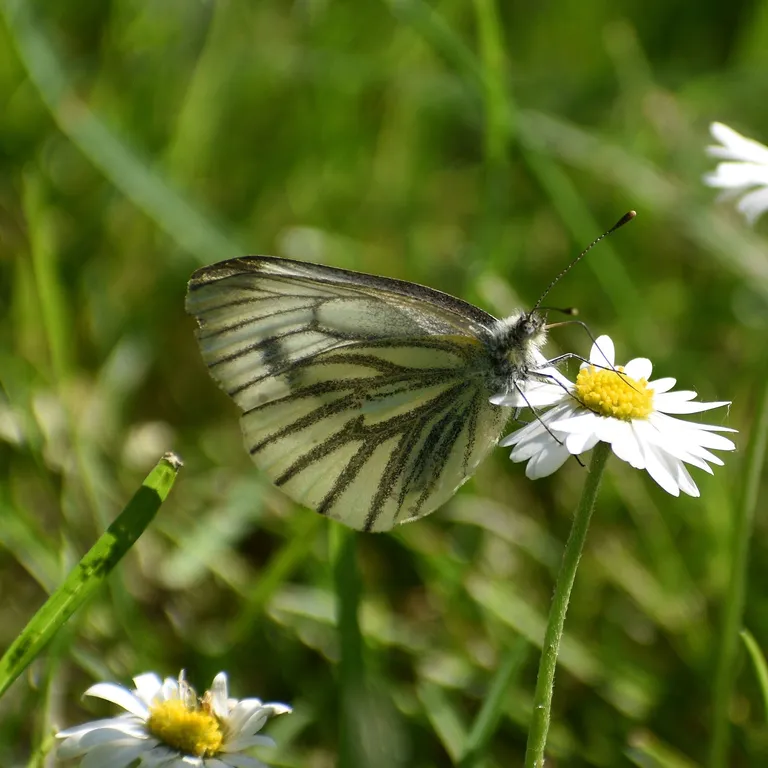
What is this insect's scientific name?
Pieris napi
